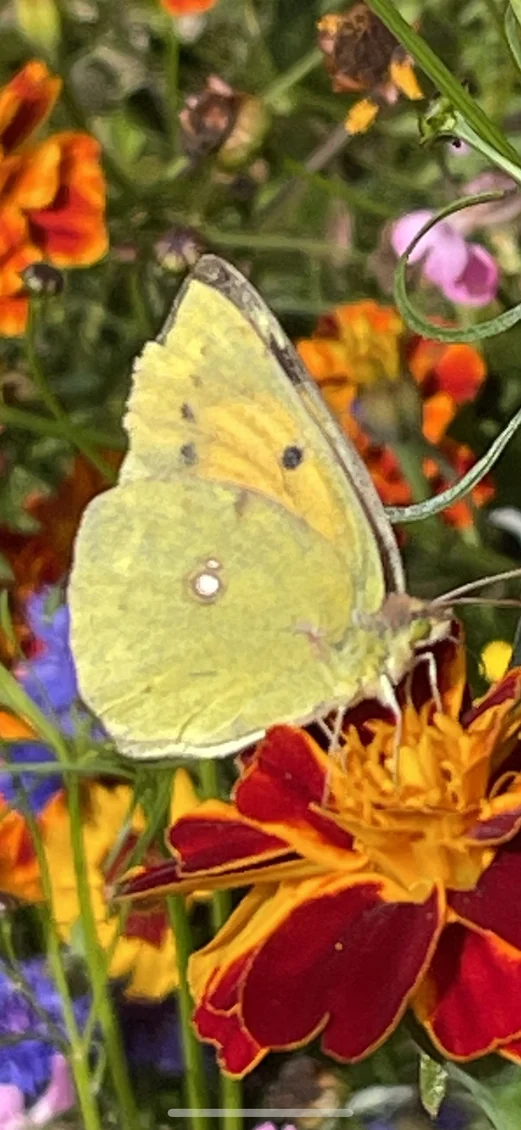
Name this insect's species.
Colias croceus
